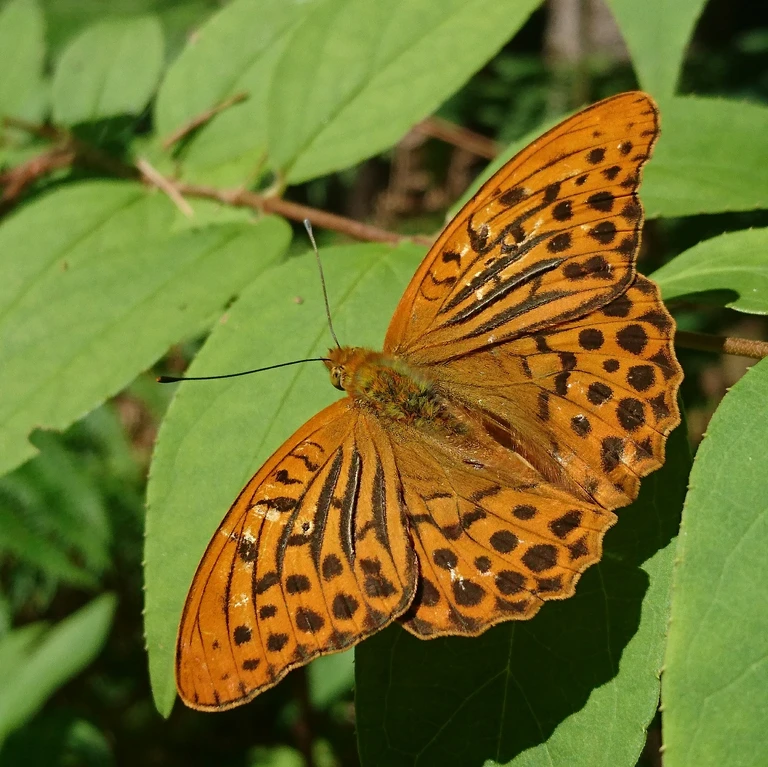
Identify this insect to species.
Argynnis paphia
